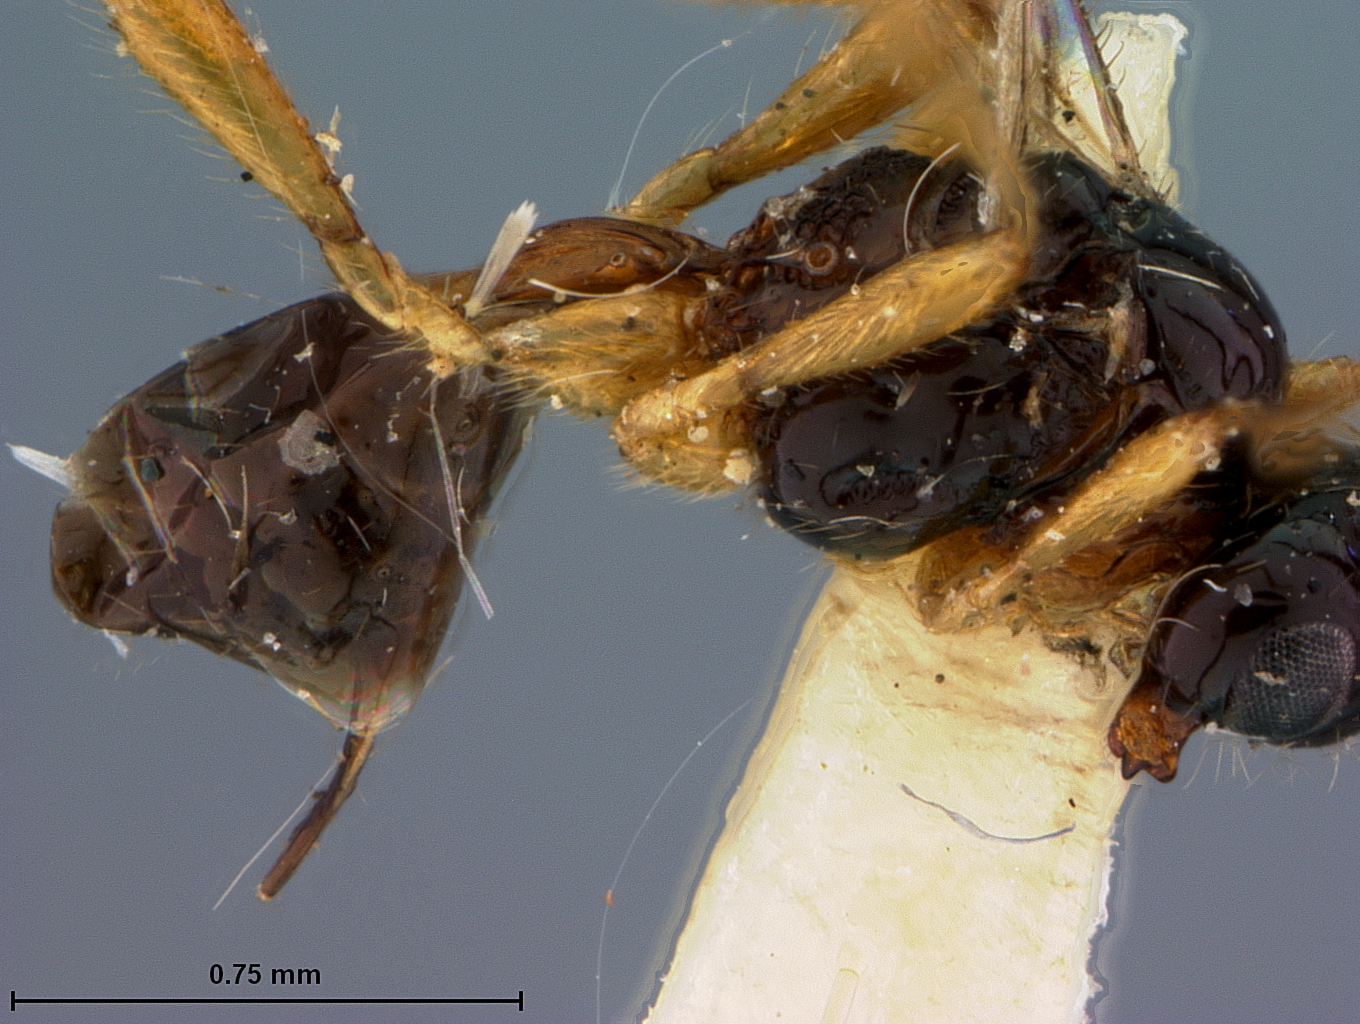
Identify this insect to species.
Aspilota saileri
